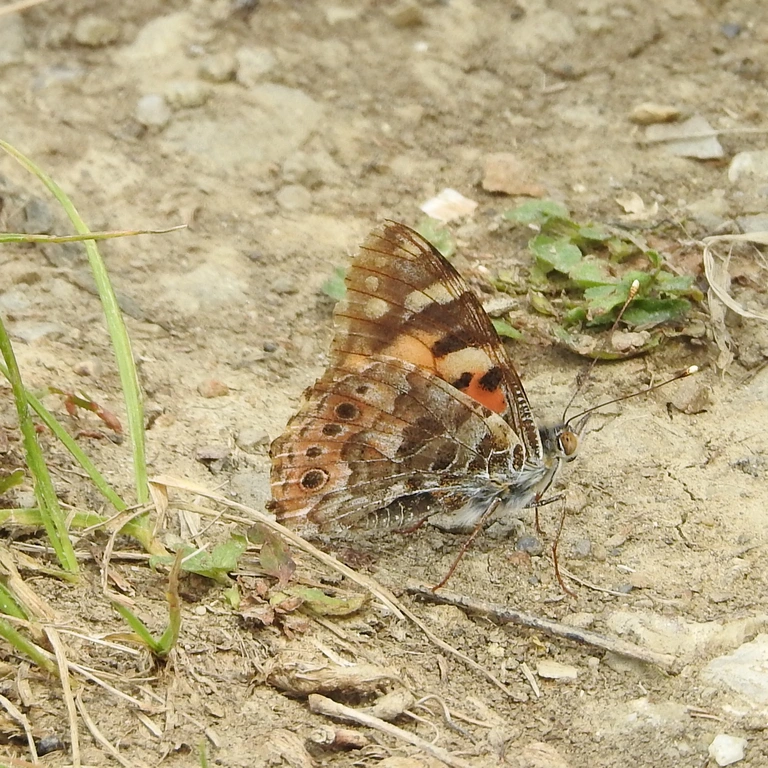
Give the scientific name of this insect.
Vanessa cardui
